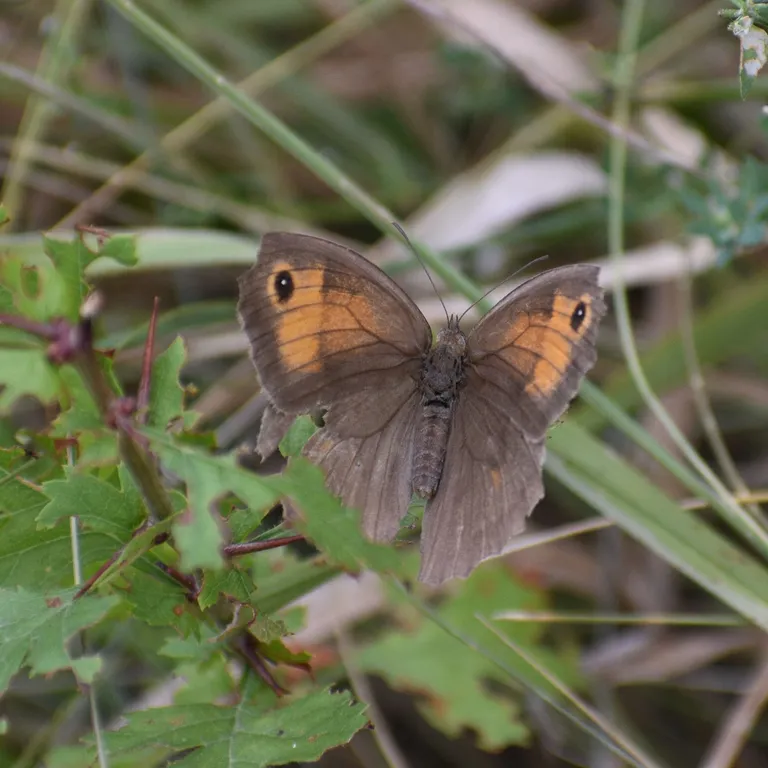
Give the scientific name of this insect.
Maniola jurtina
